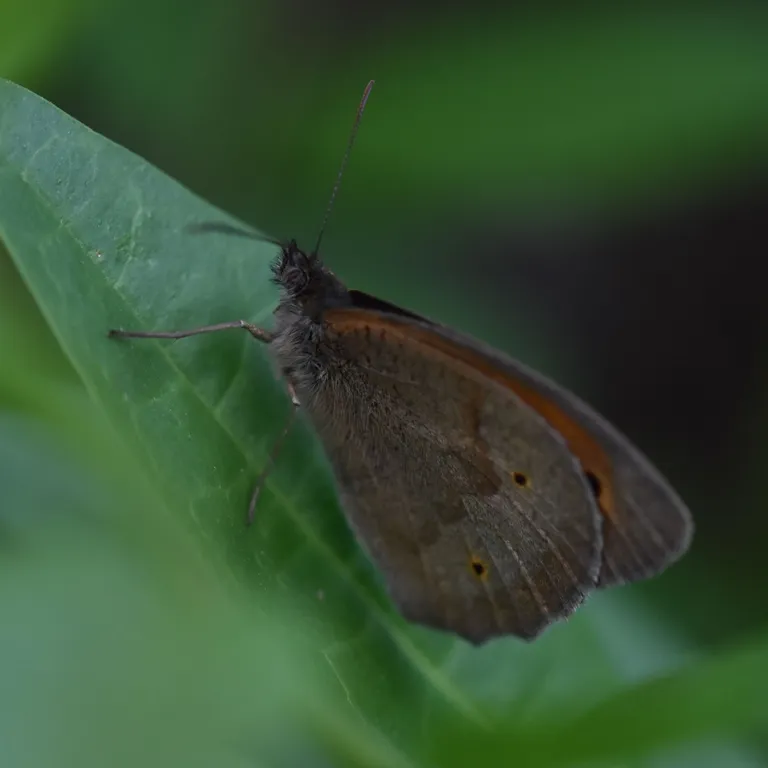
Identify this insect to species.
Maniola jurtina
